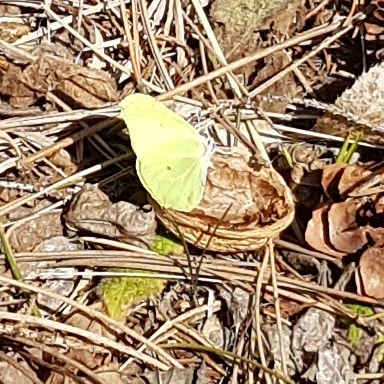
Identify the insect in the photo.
Gonepteryx rhamni
